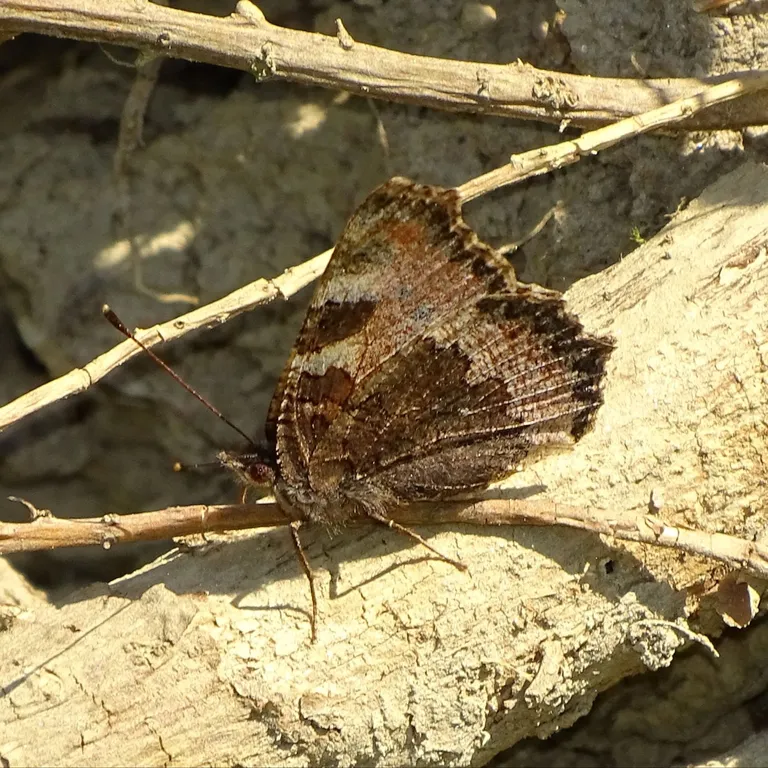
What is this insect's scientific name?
Aglais urticae
